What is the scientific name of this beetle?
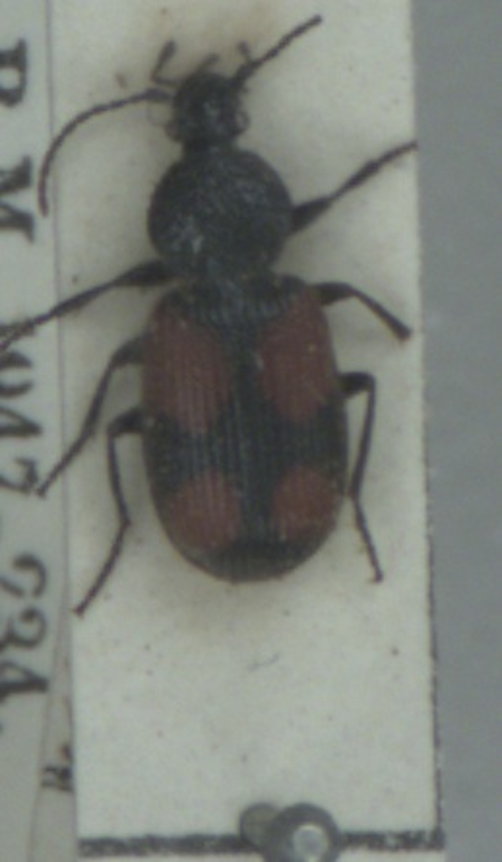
Panagaeus bipustulatus
